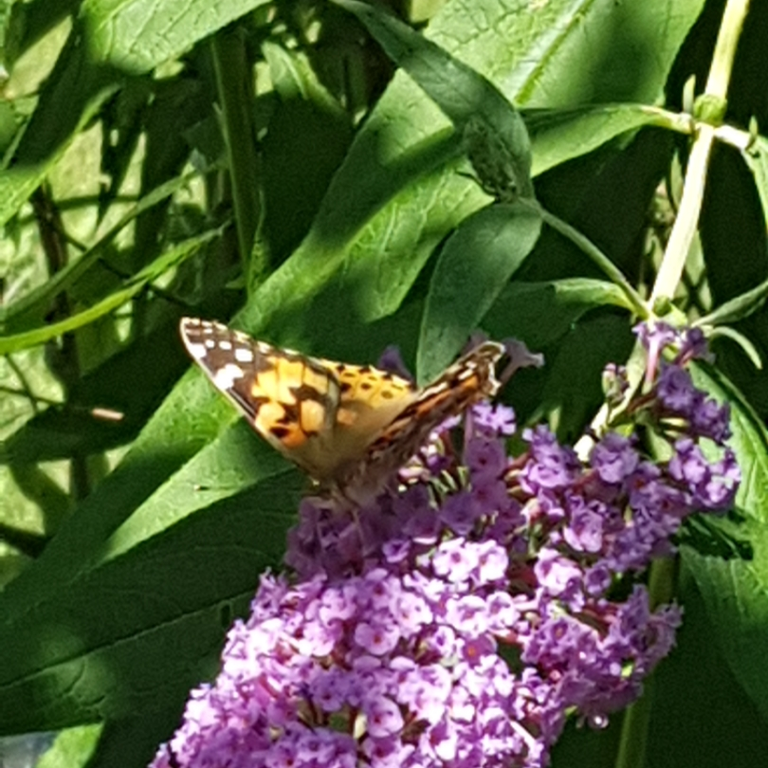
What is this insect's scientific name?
Vanessa cardui
